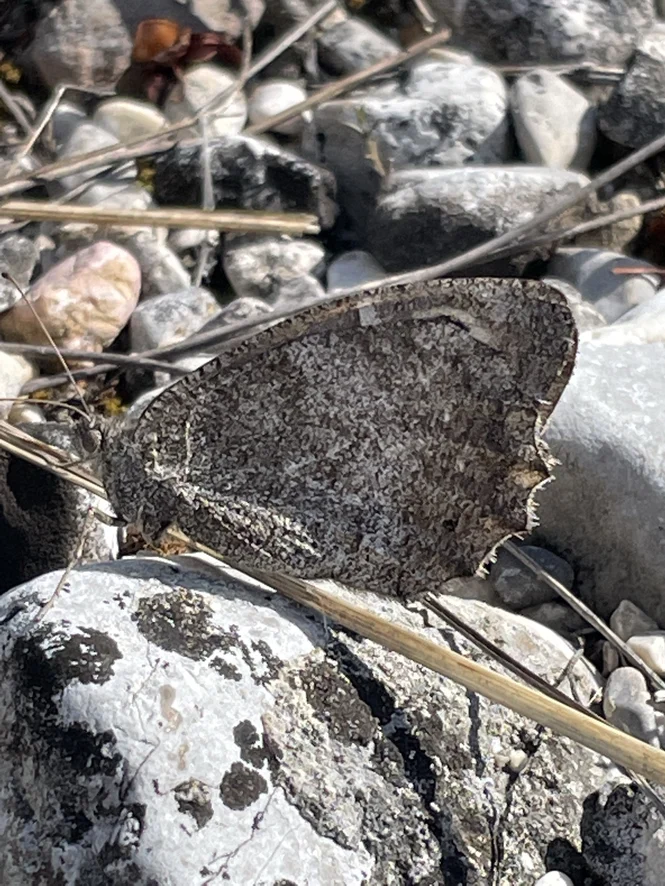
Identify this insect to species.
Hipparchia statilinus
